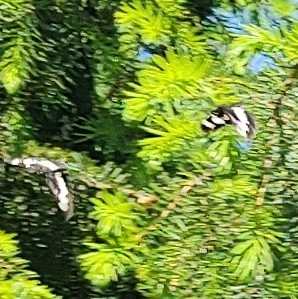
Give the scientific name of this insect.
Neptis rivularis
